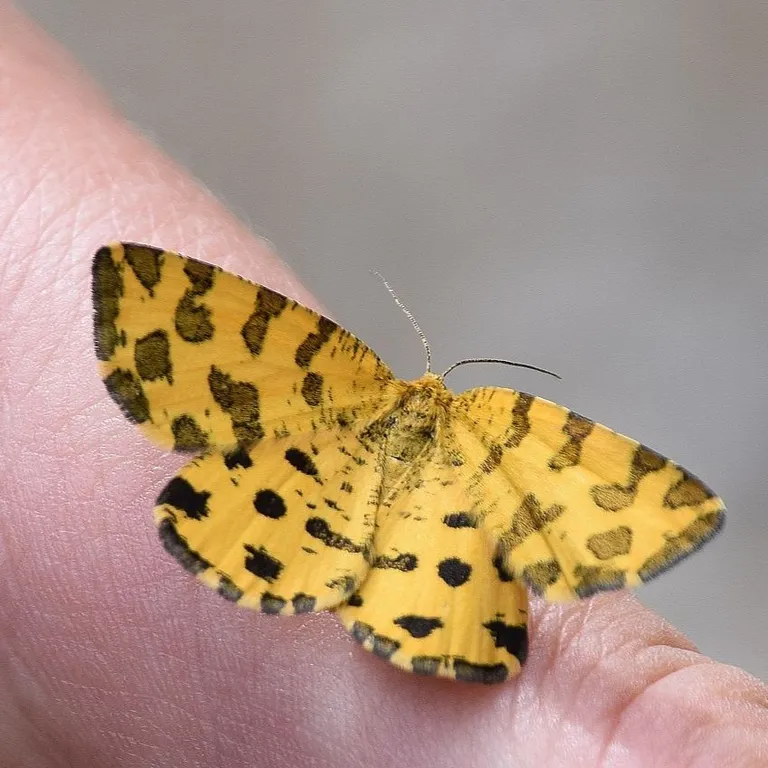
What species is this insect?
Pseudopanthera macularia
